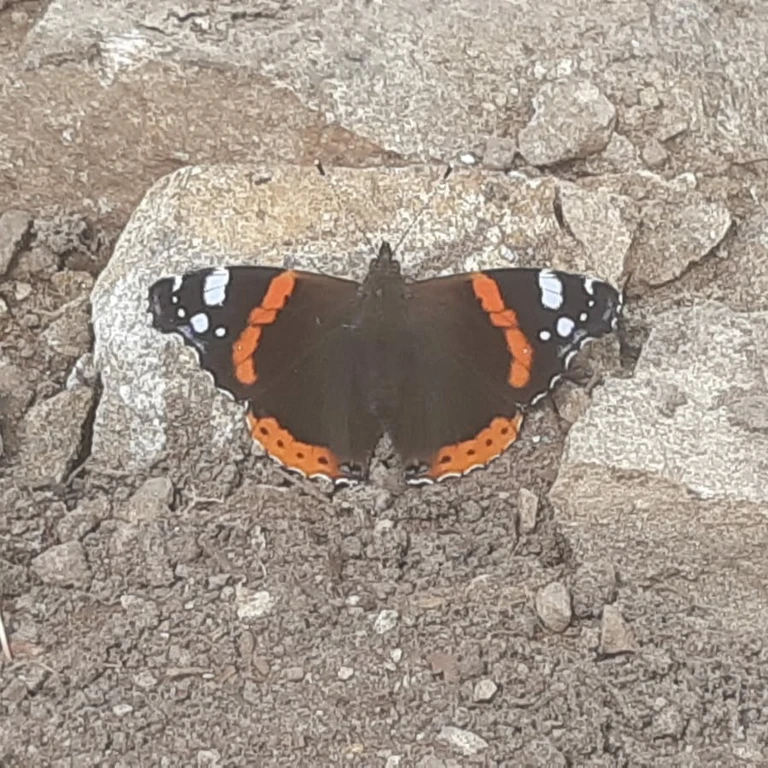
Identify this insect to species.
Vanessa atalanta
